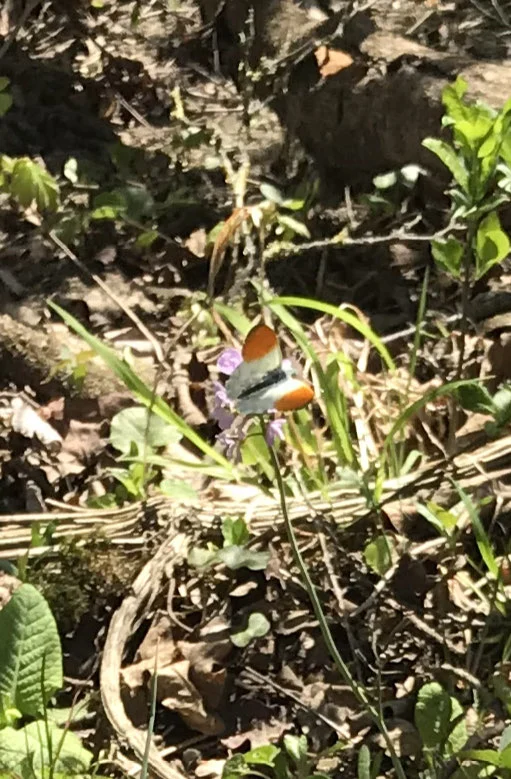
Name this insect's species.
Anthocharis cardamines
